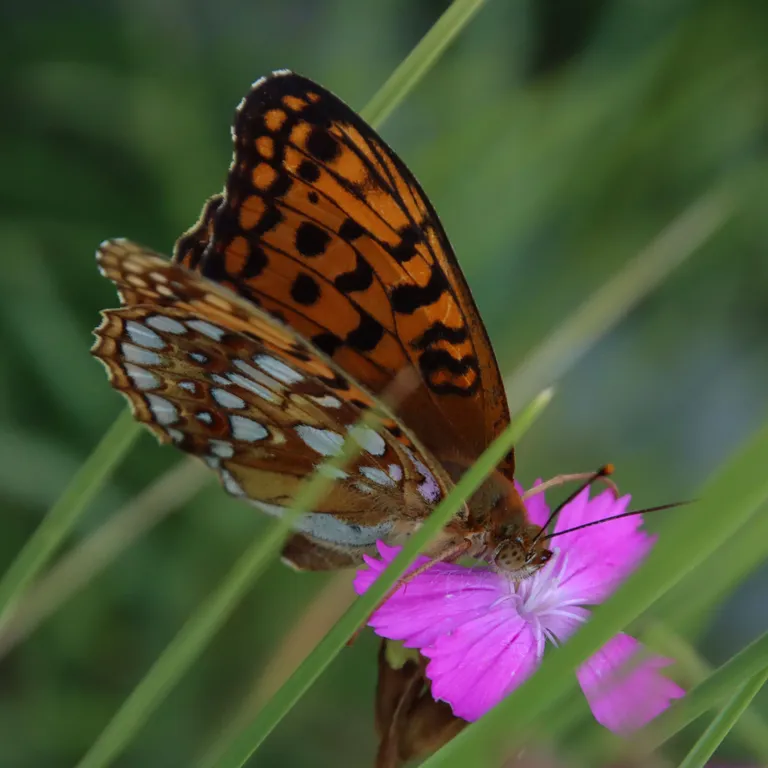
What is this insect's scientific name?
Fabriciana adippe
